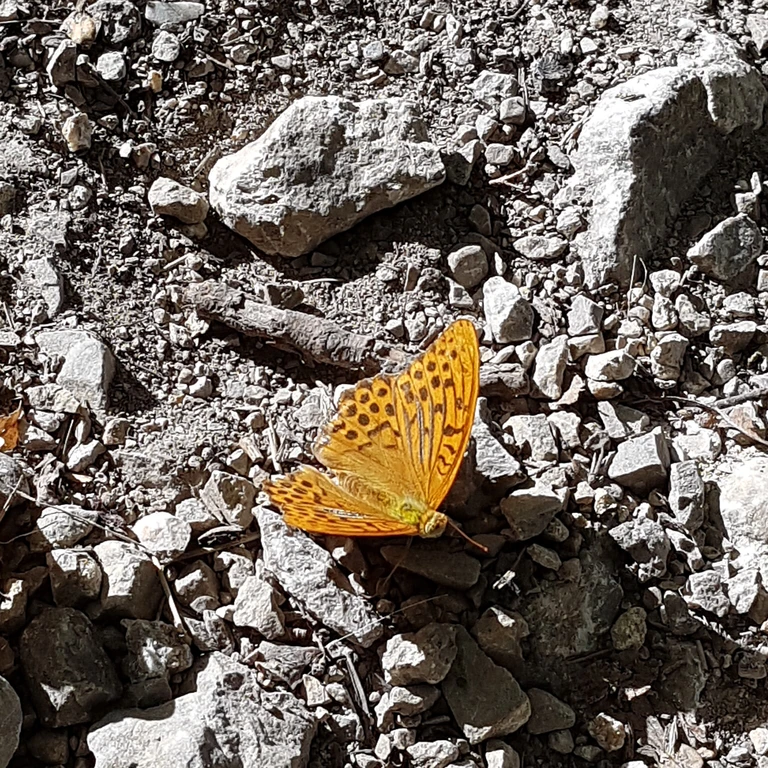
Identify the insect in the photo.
Argynnis paphia
